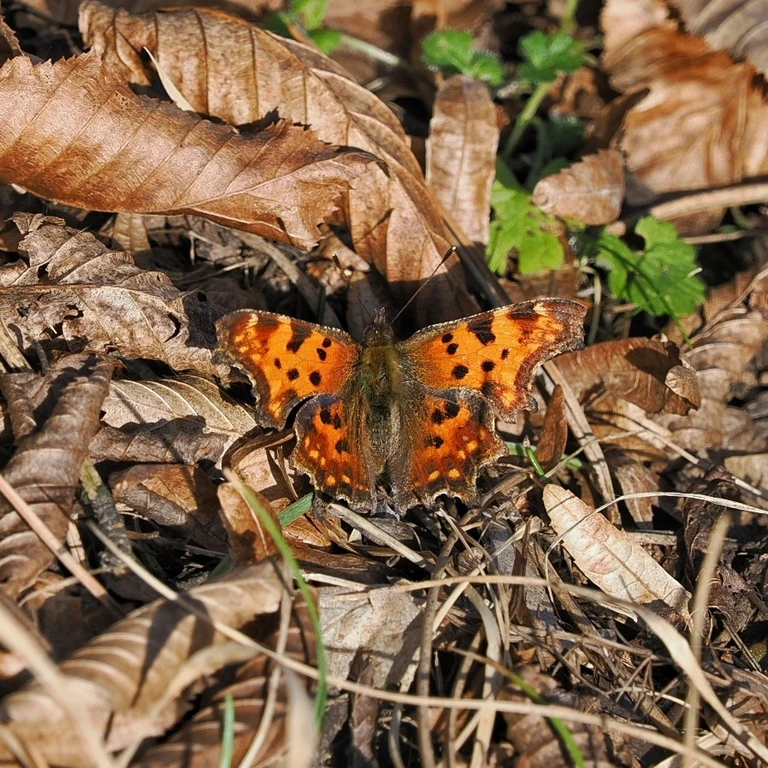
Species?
Polygonia c-album
